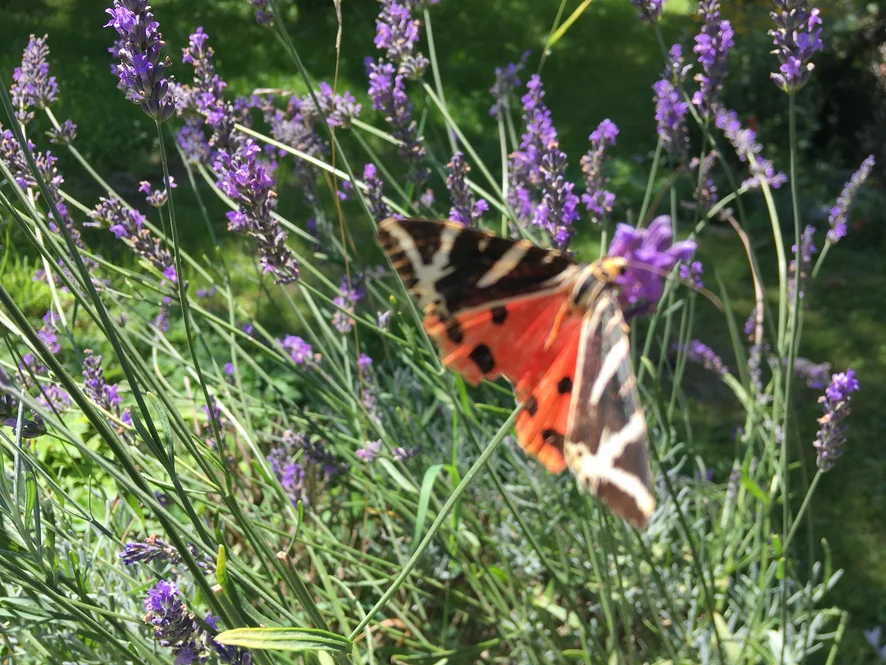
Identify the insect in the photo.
Euplagia quadripunctaria
